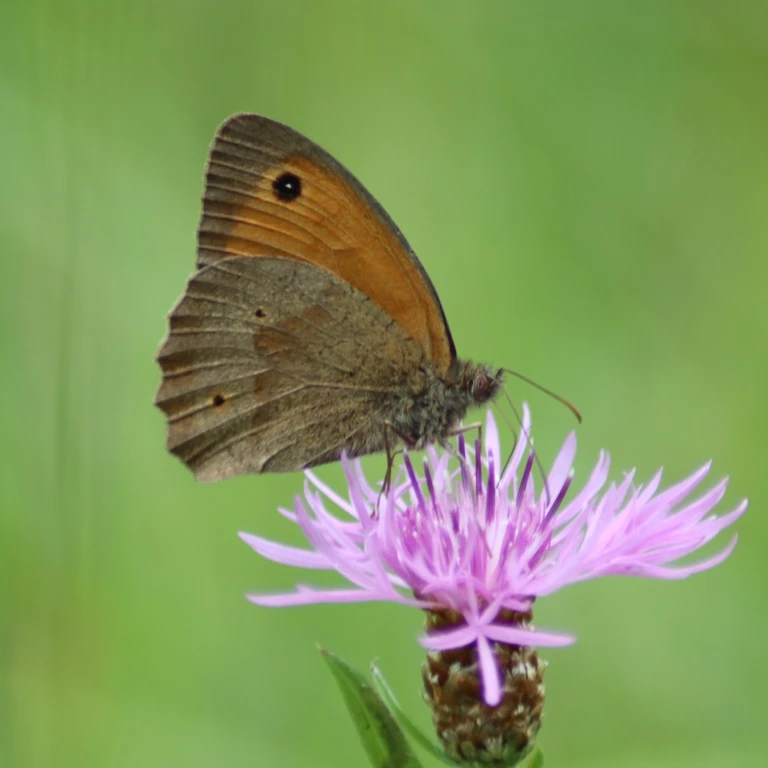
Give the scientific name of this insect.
Maniola jurtina
